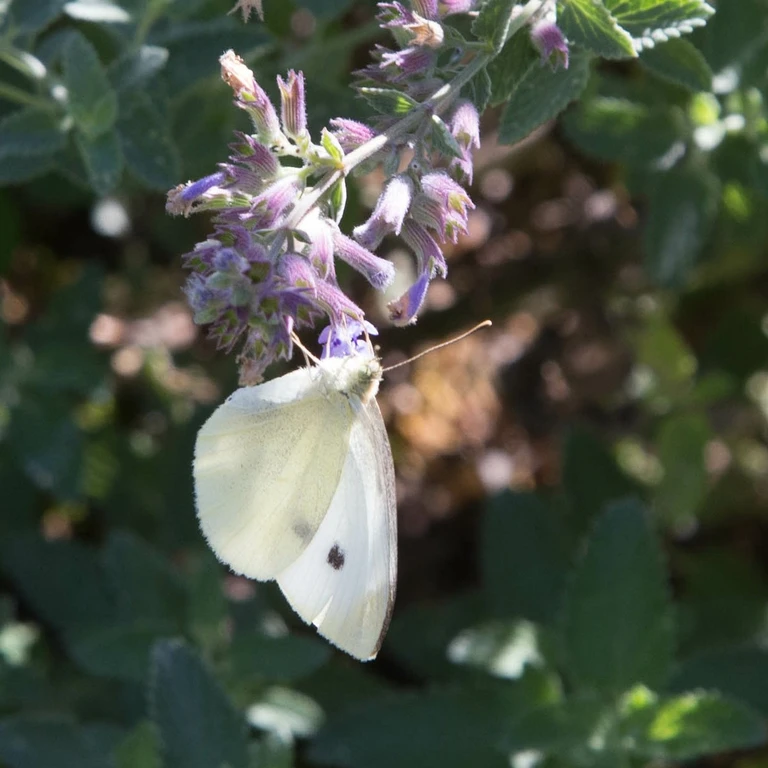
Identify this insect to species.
Pieris rapae
